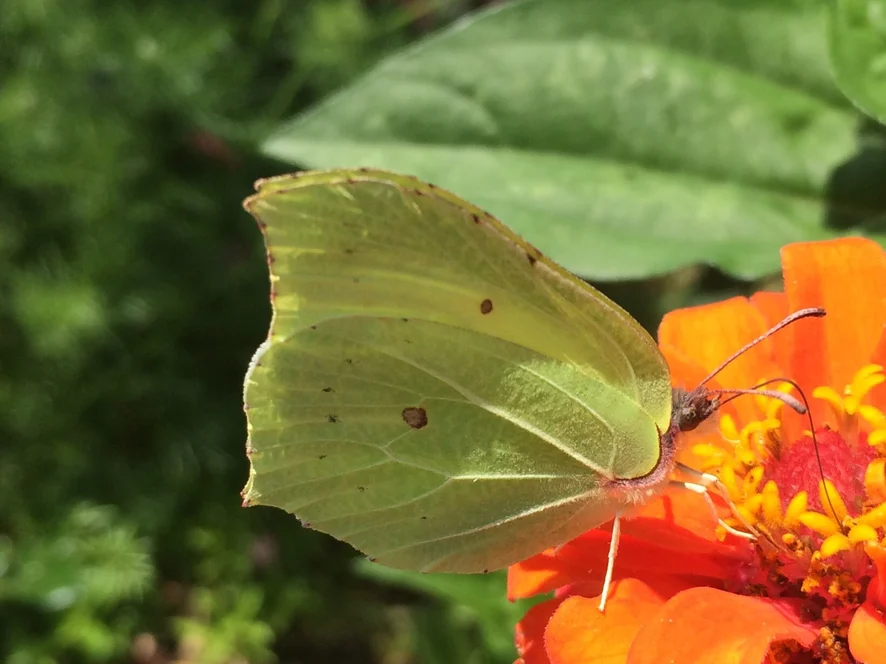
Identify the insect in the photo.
Gonepteryx rhamni
